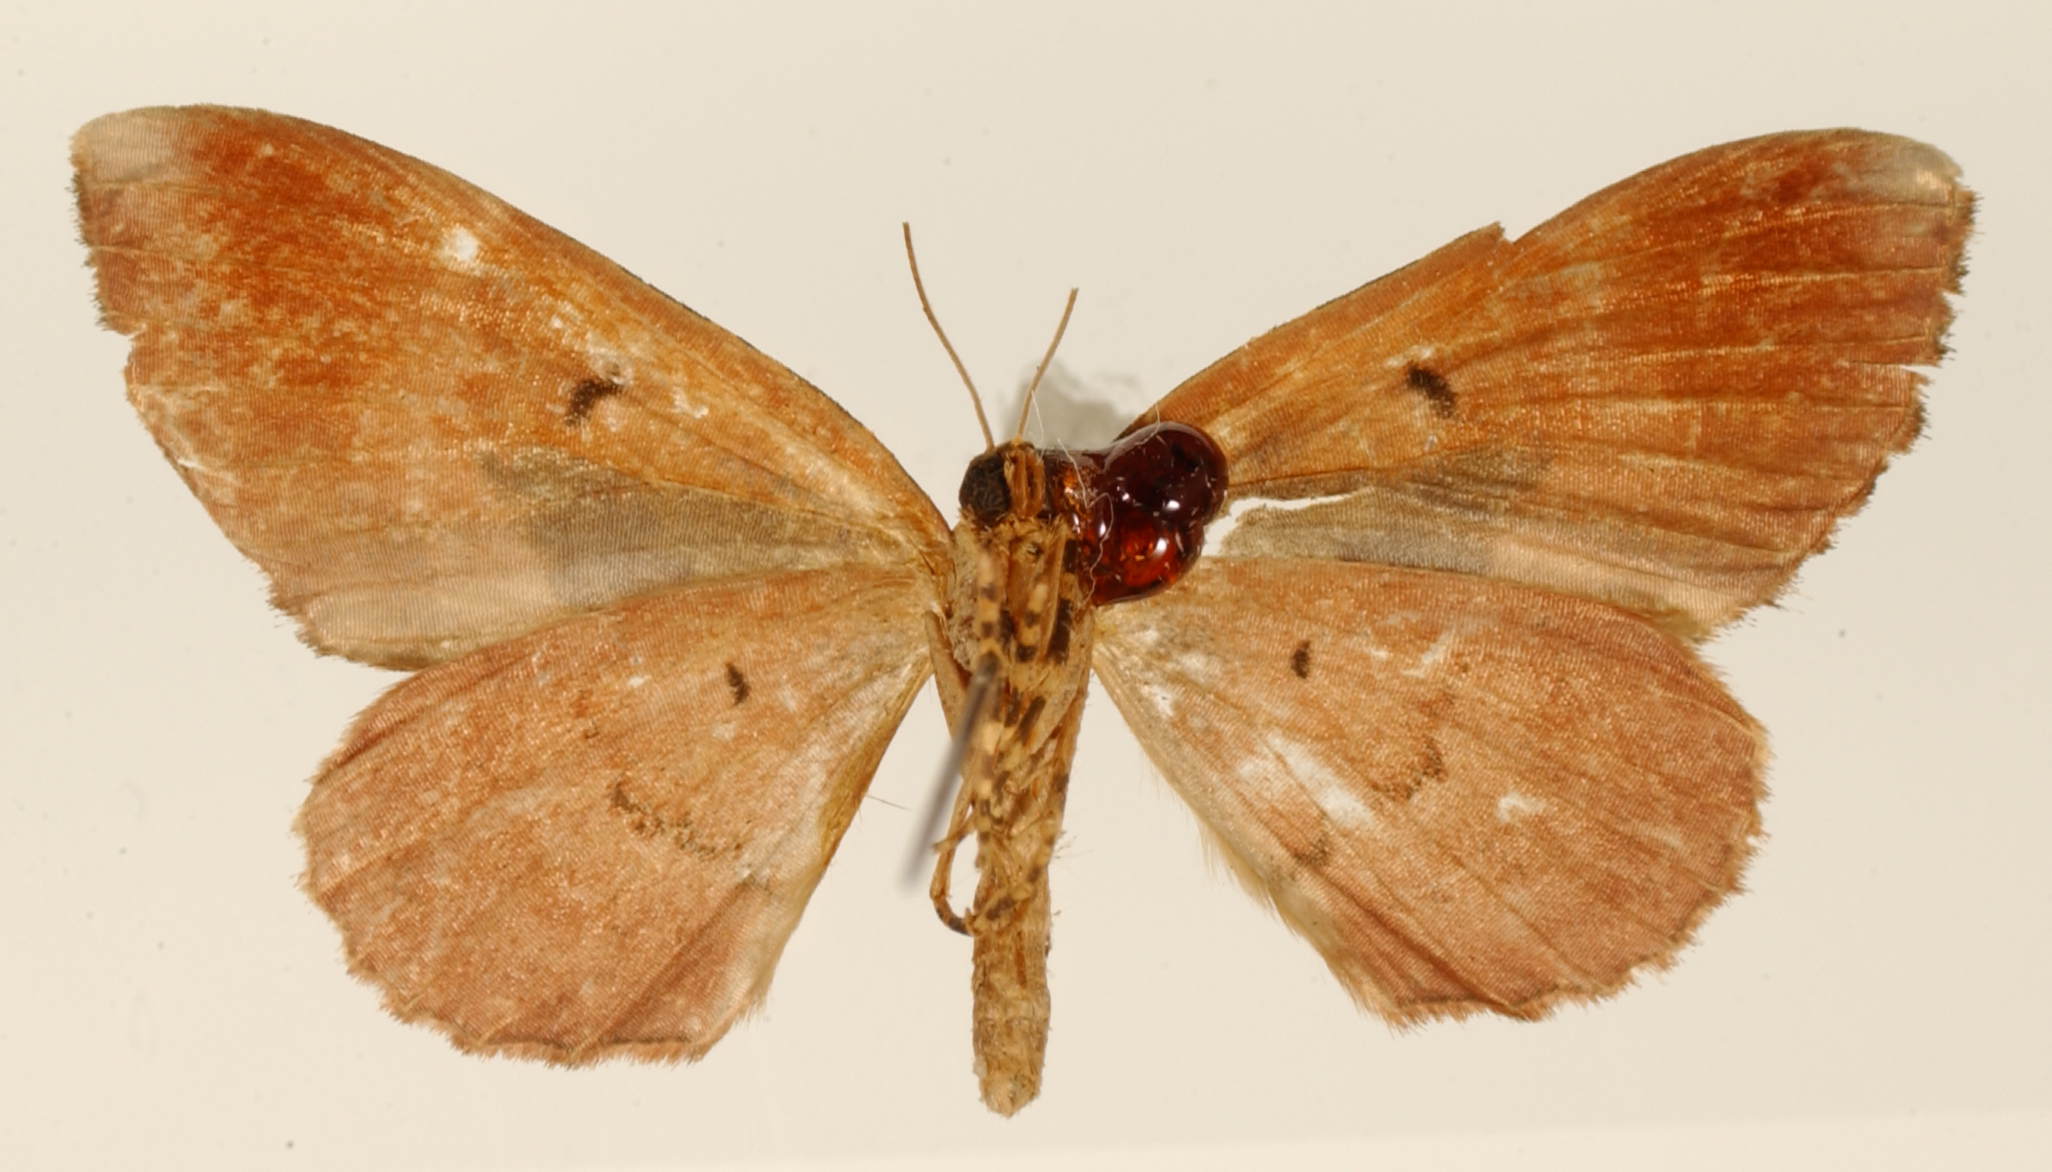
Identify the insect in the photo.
Spargania rufitaeniata
